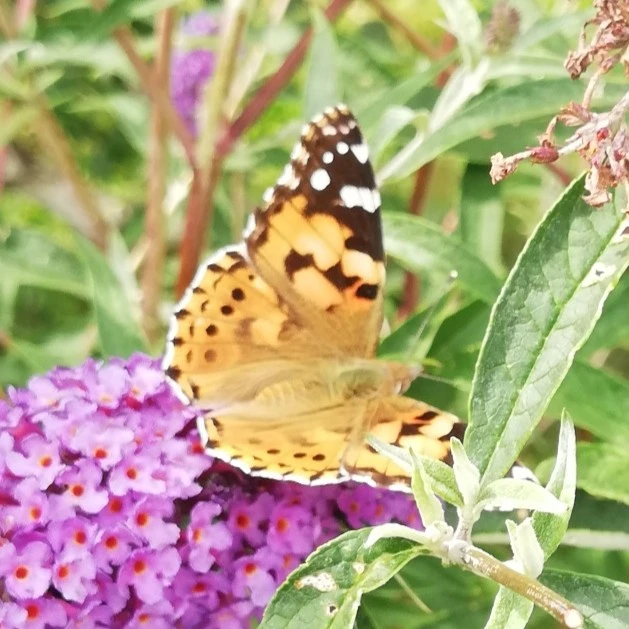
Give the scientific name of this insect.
Vanessa cardui
